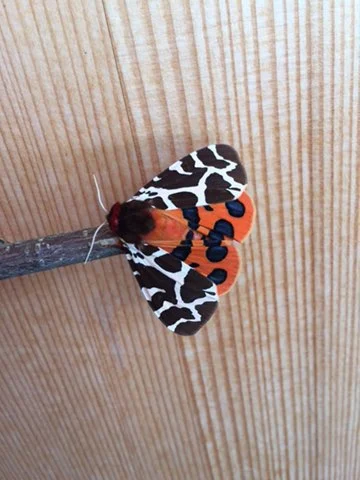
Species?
Arctia caja
